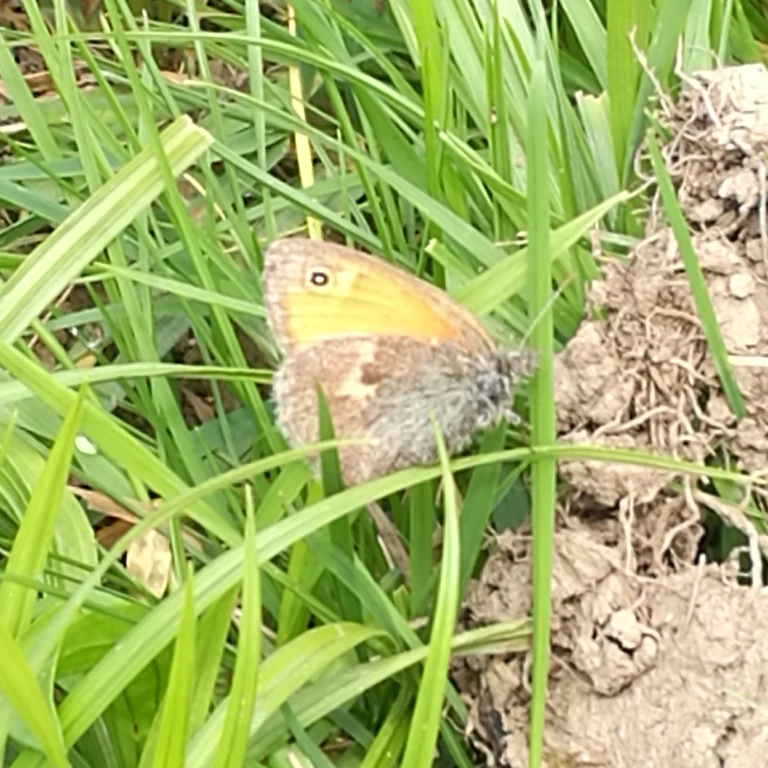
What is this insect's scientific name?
Coenonympha pamphilus
